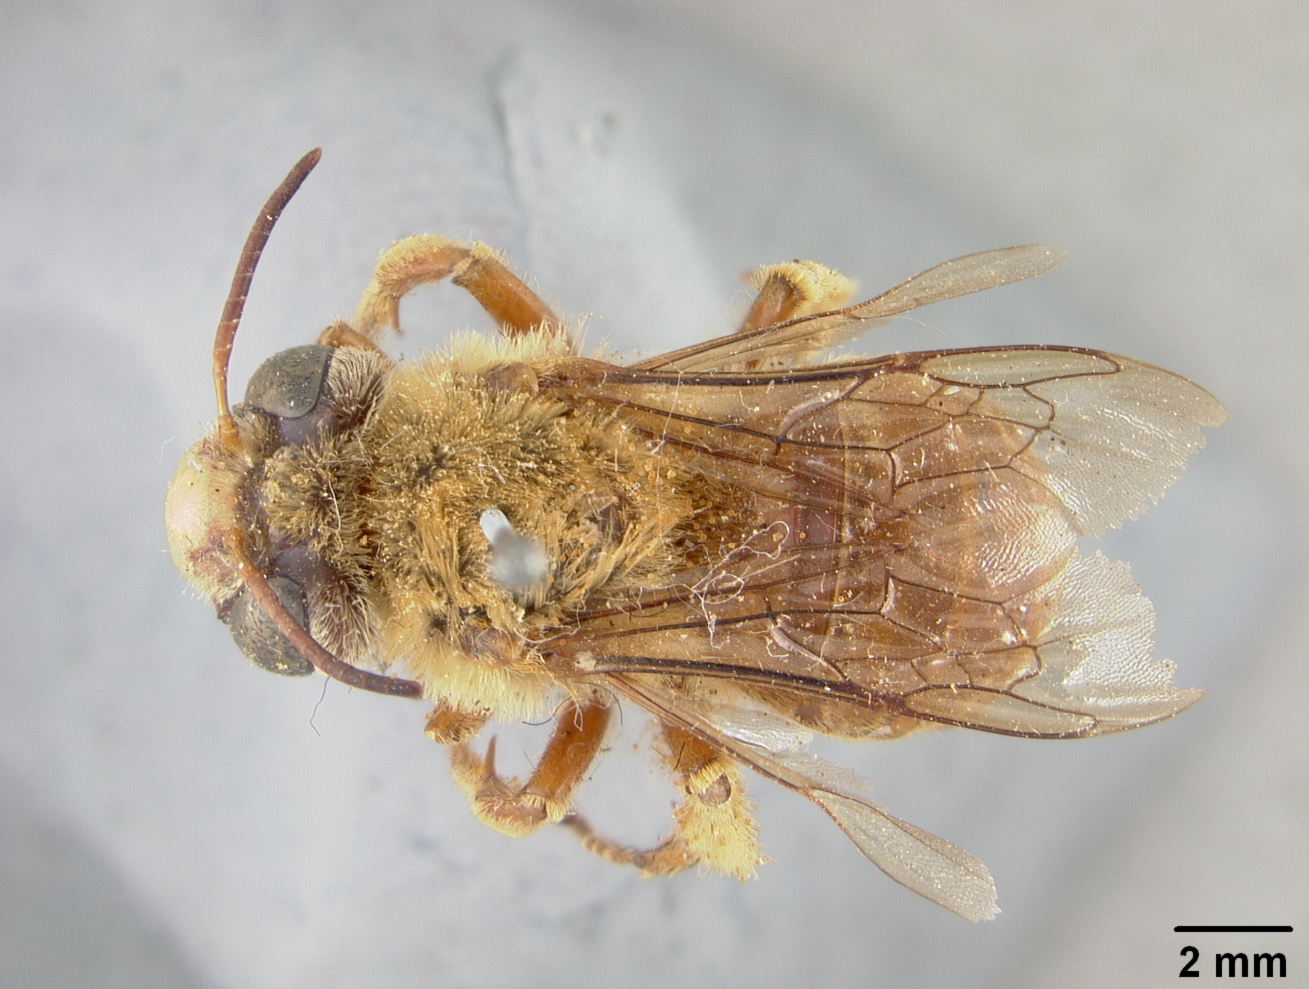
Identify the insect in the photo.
Xenoglossa patricia
